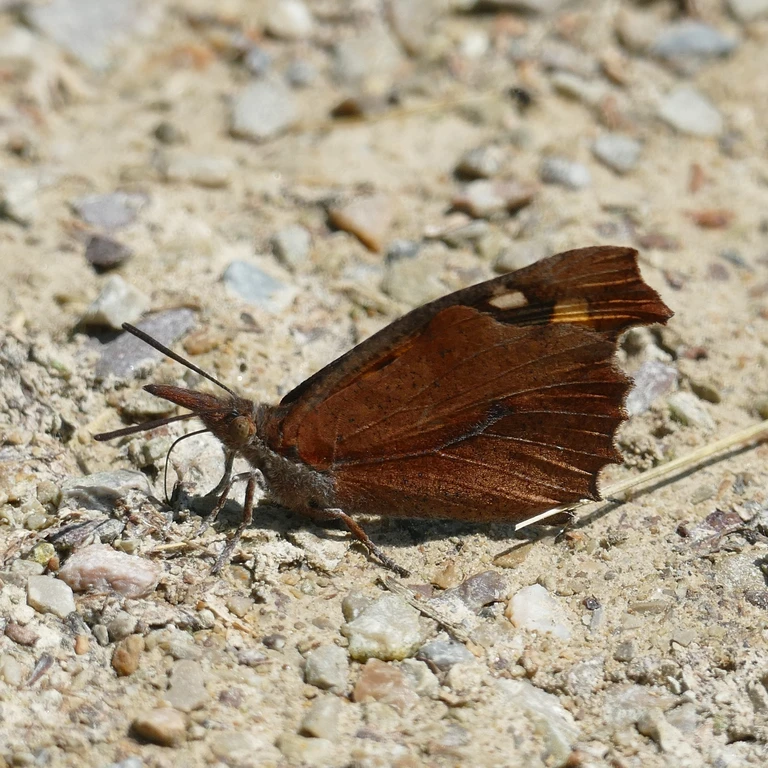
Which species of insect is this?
Libythea celtis
